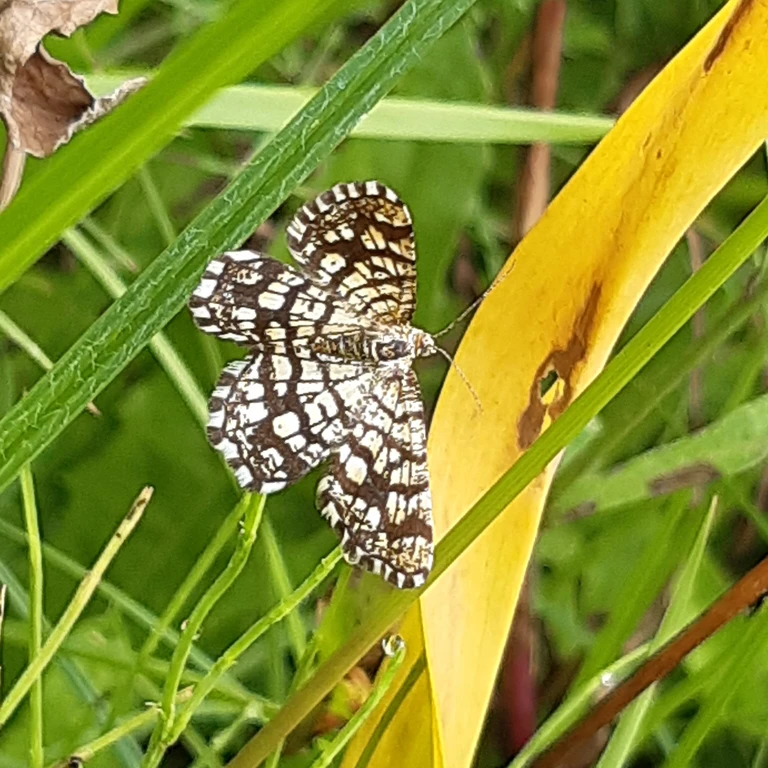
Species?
Chiasmia clathrata
